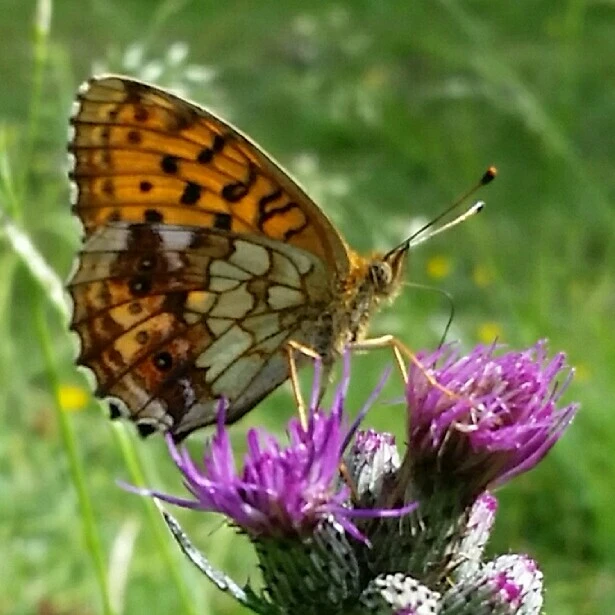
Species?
Brenthis ino
